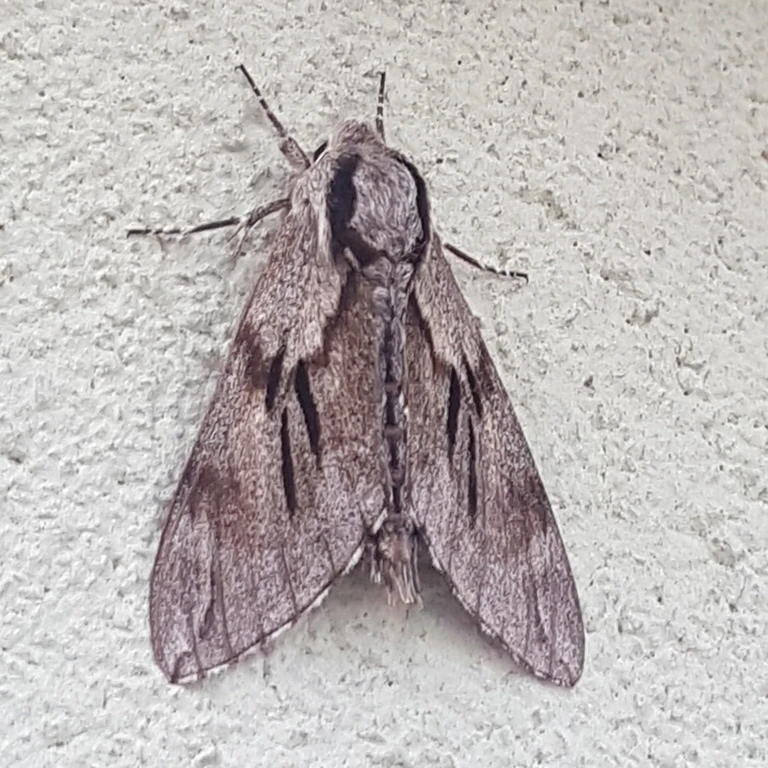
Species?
Sphinx pinastri
